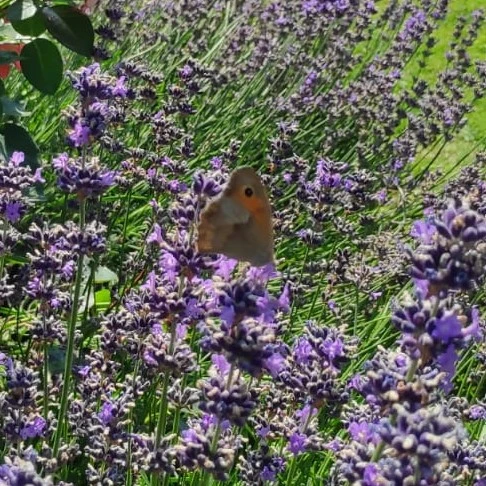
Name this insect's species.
Maniola jurtina
